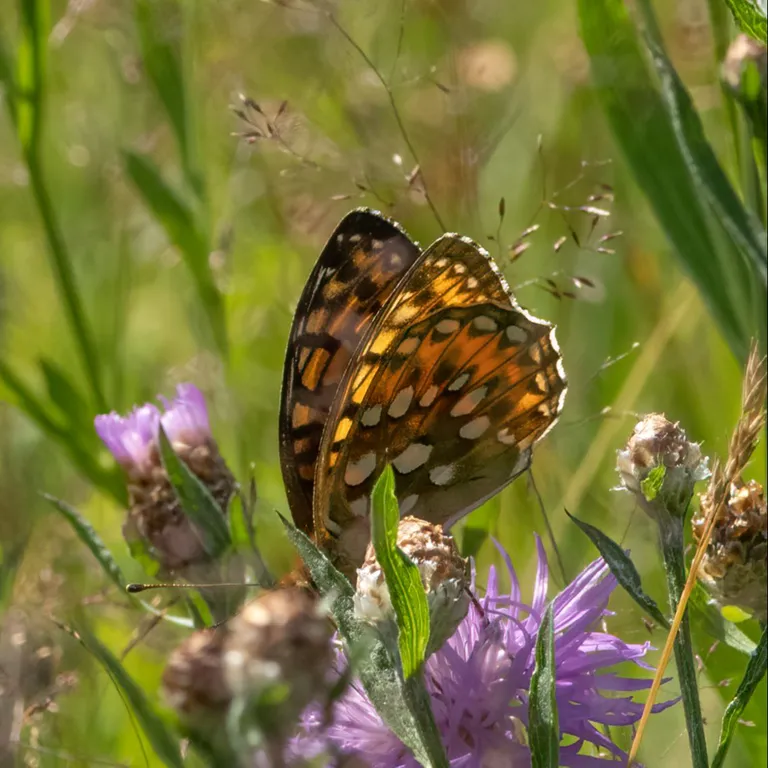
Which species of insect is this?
Speyeria aglaja
